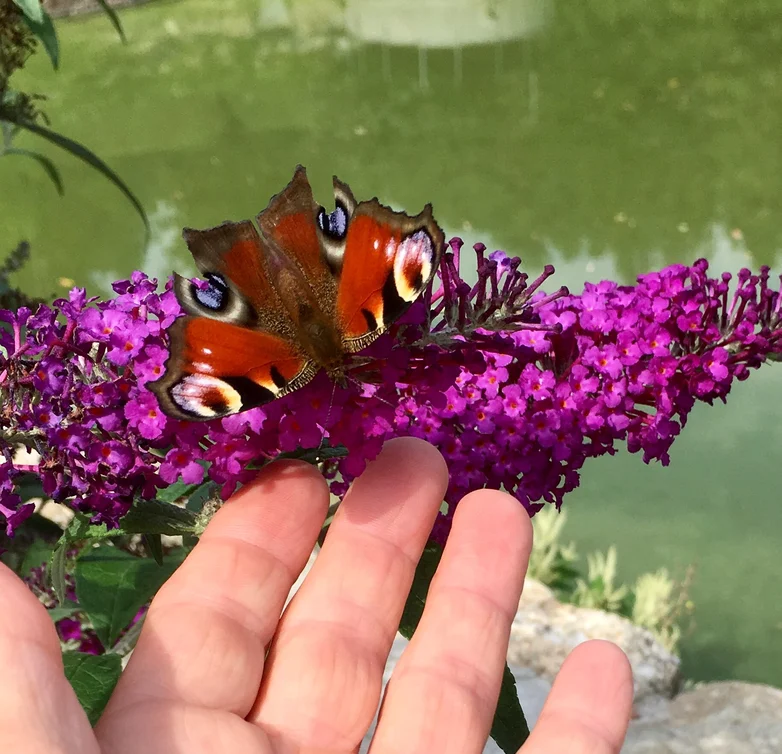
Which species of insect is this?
Aglais io
